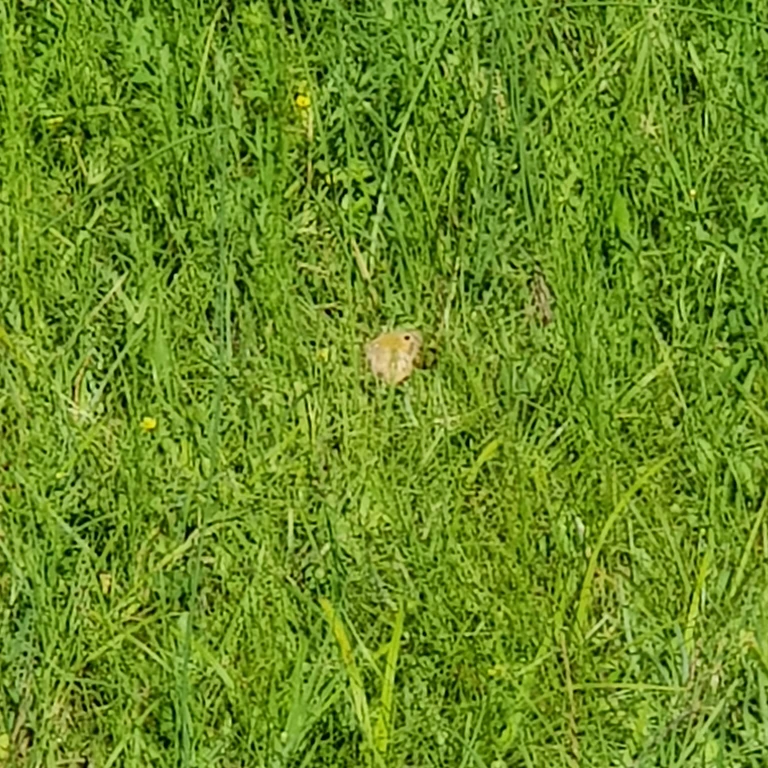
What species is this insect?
Maniola jurtina
